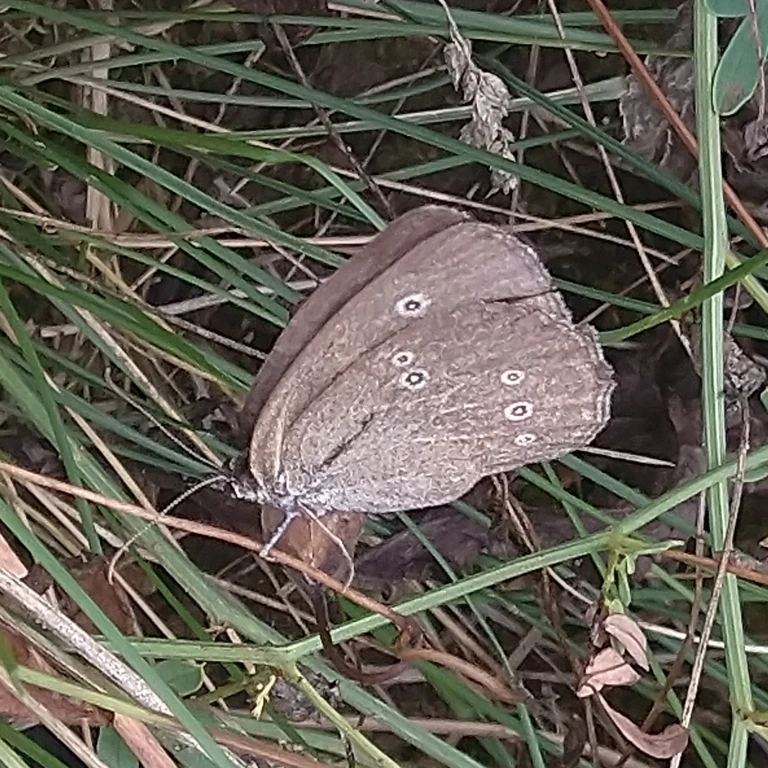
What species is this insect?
Aphantopus hyperantus
